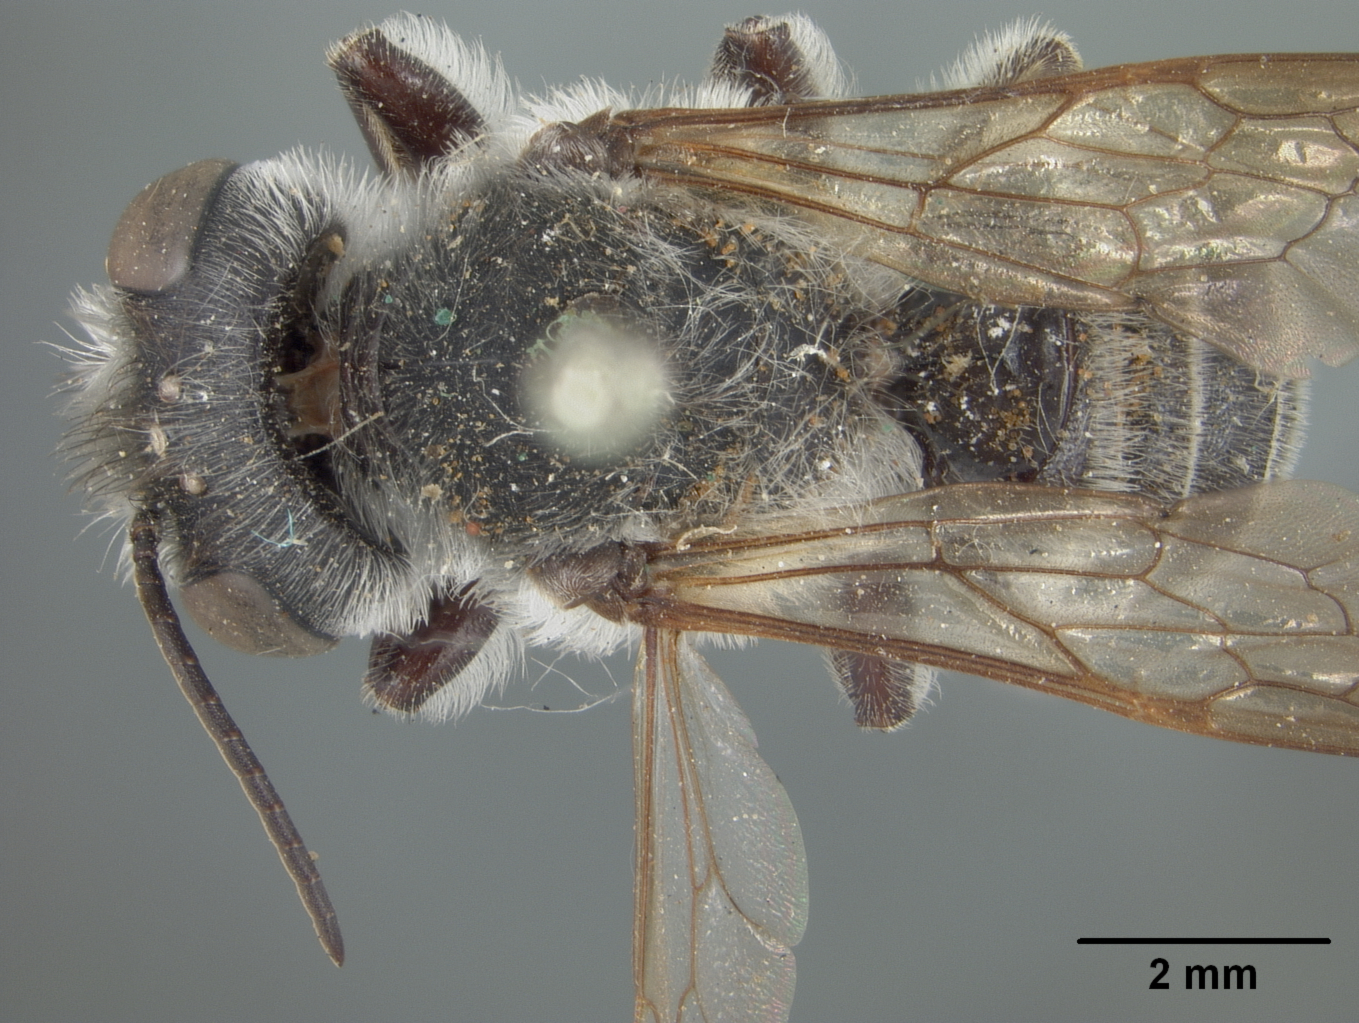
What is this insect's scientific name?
Megachile frugalis
